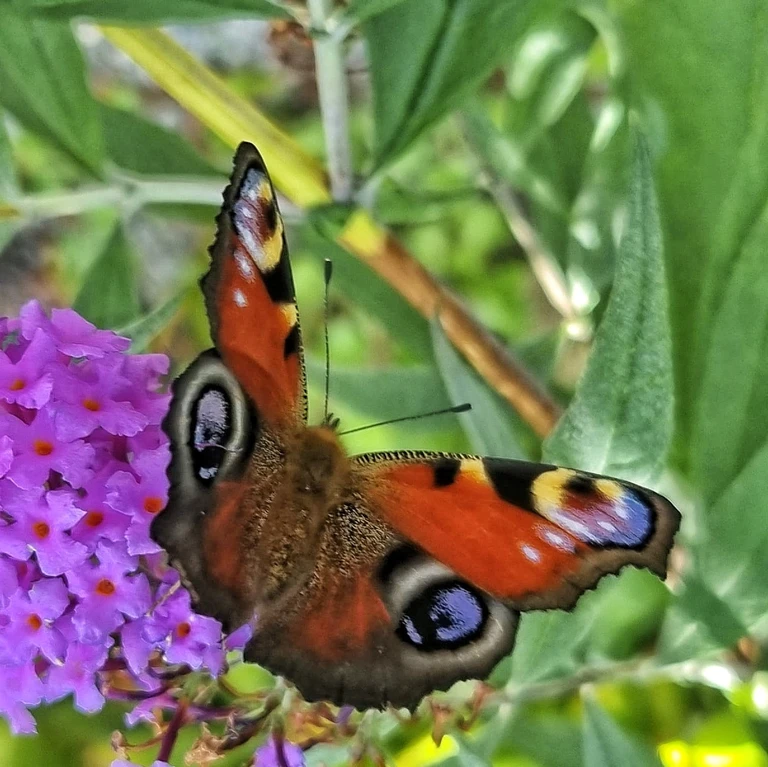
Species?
Aglais io
